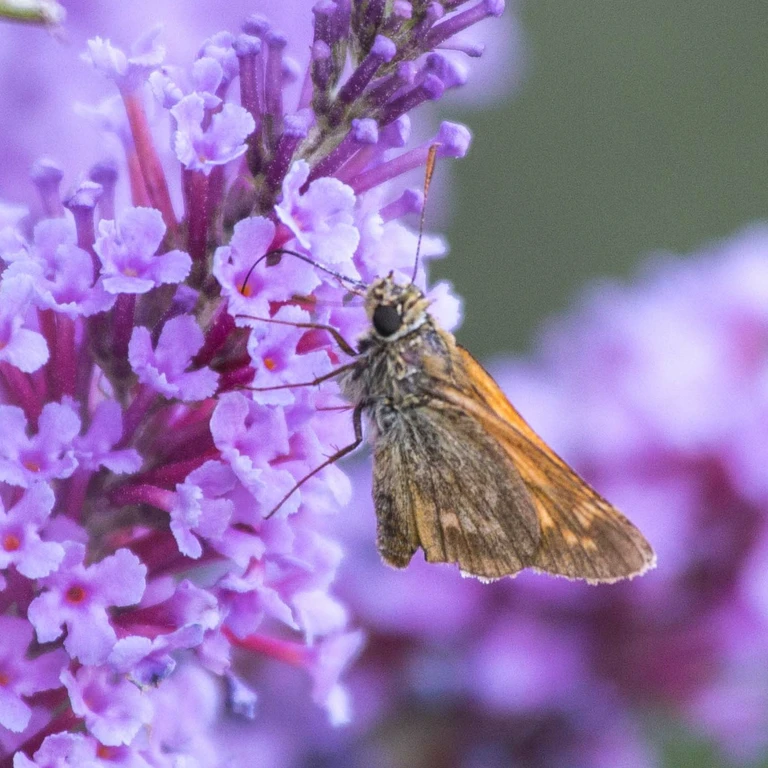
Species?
Ochlodes sylvanus (also Ochlodes venata)
